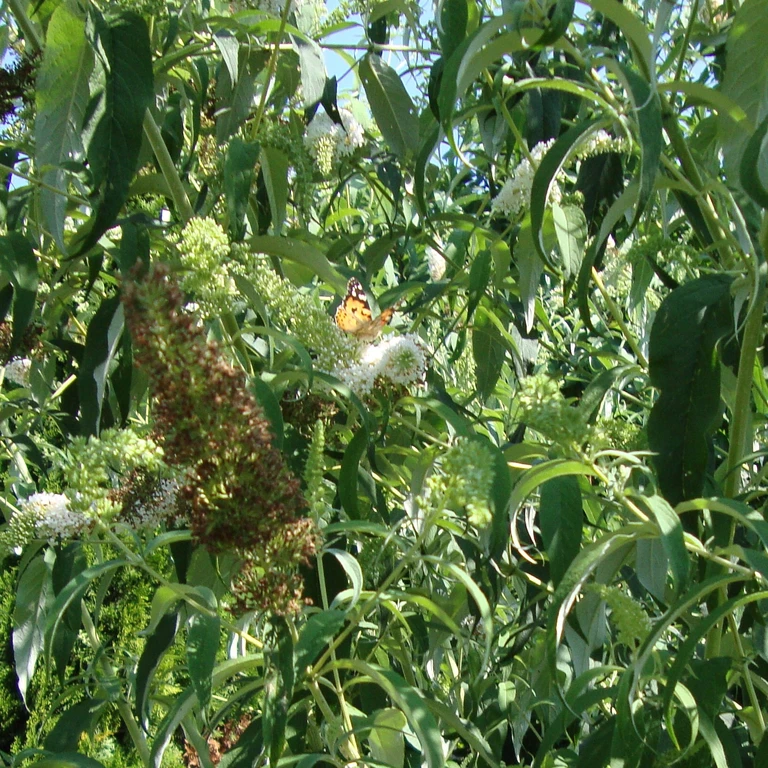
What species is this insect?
Vanessa cardui
